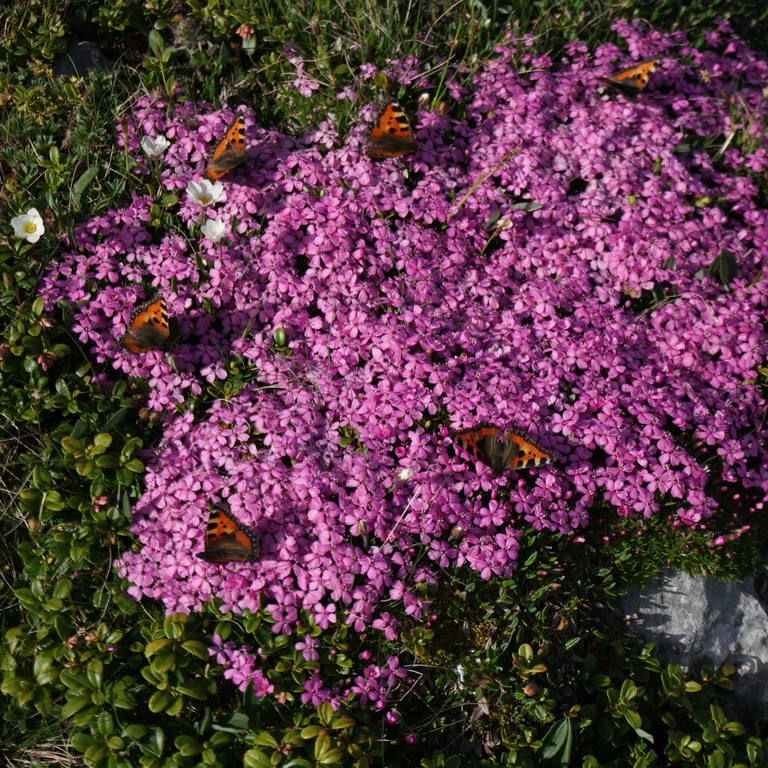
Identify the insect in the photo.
Aglais urticae
